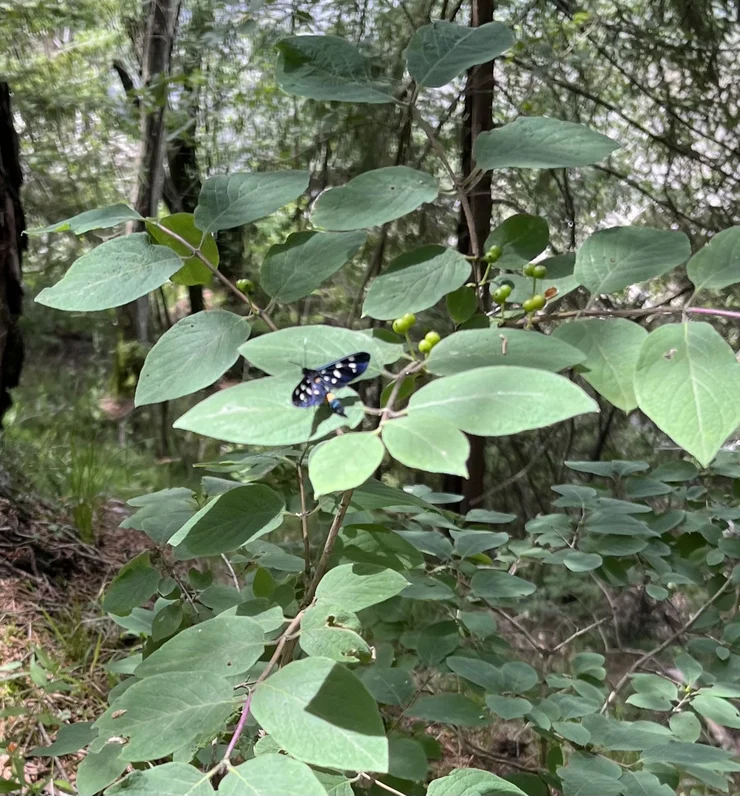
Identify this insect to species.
Amata phegea
